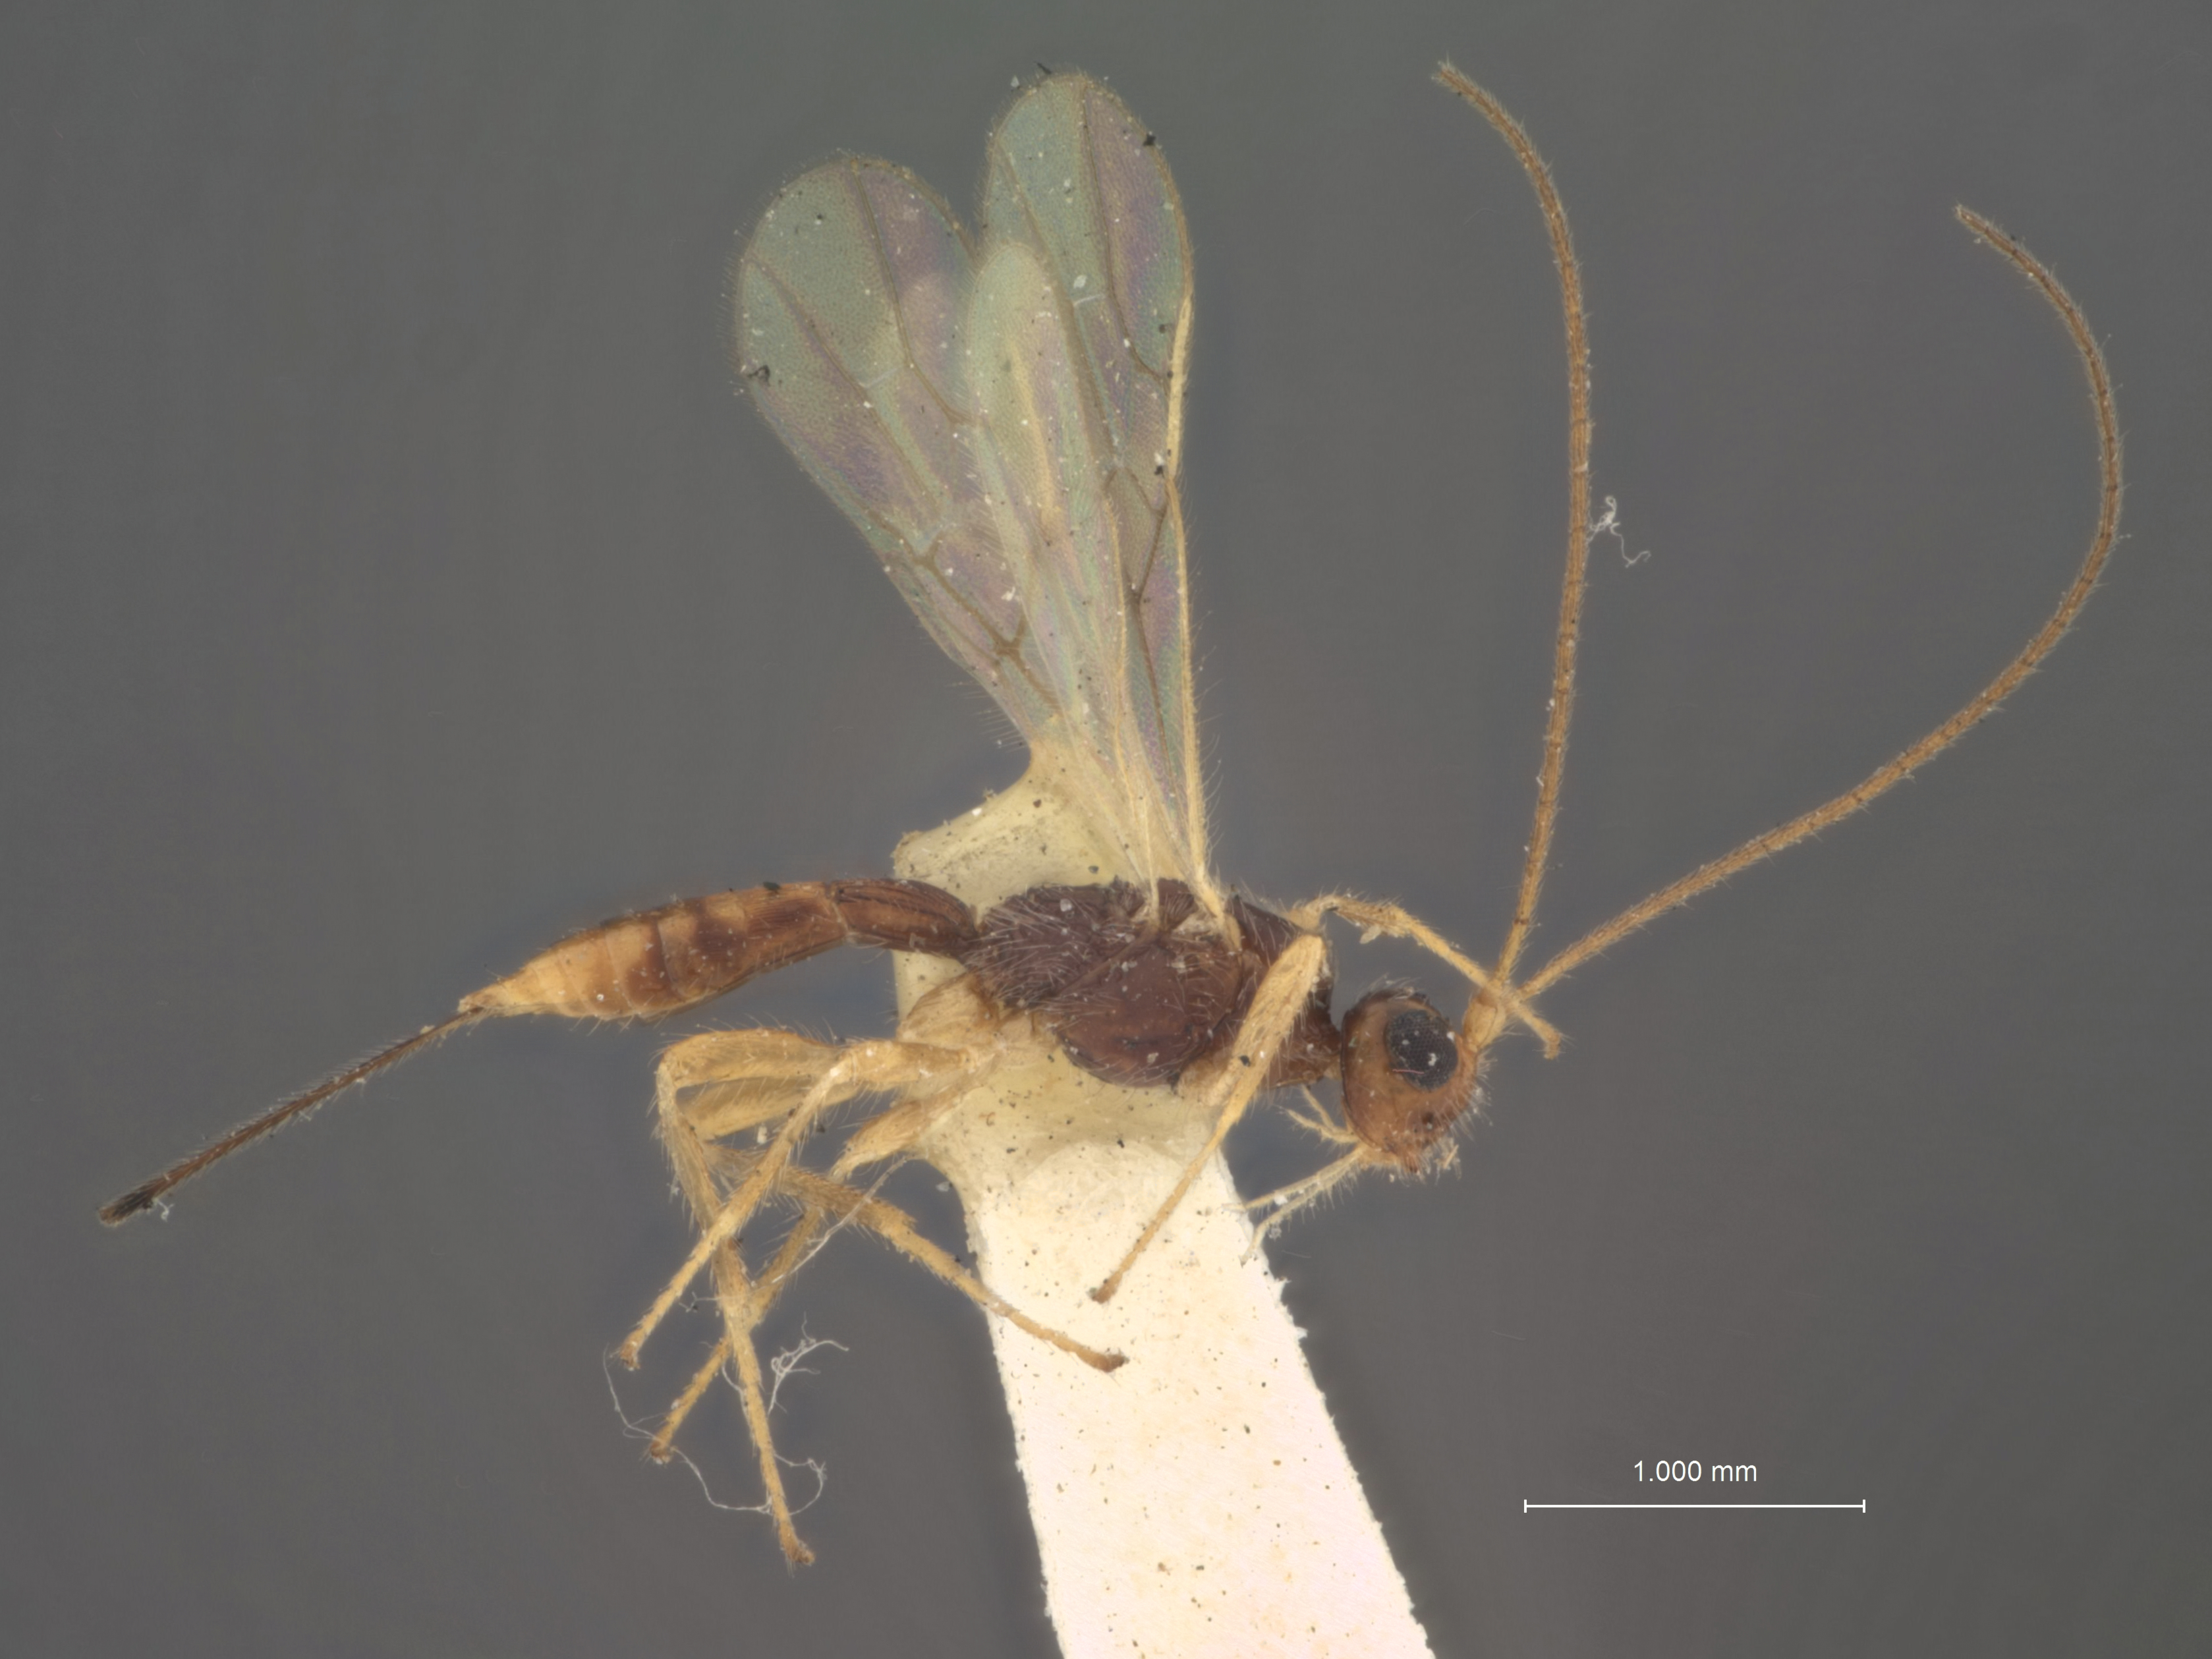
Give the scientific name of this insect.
Heterospilus eurostae
